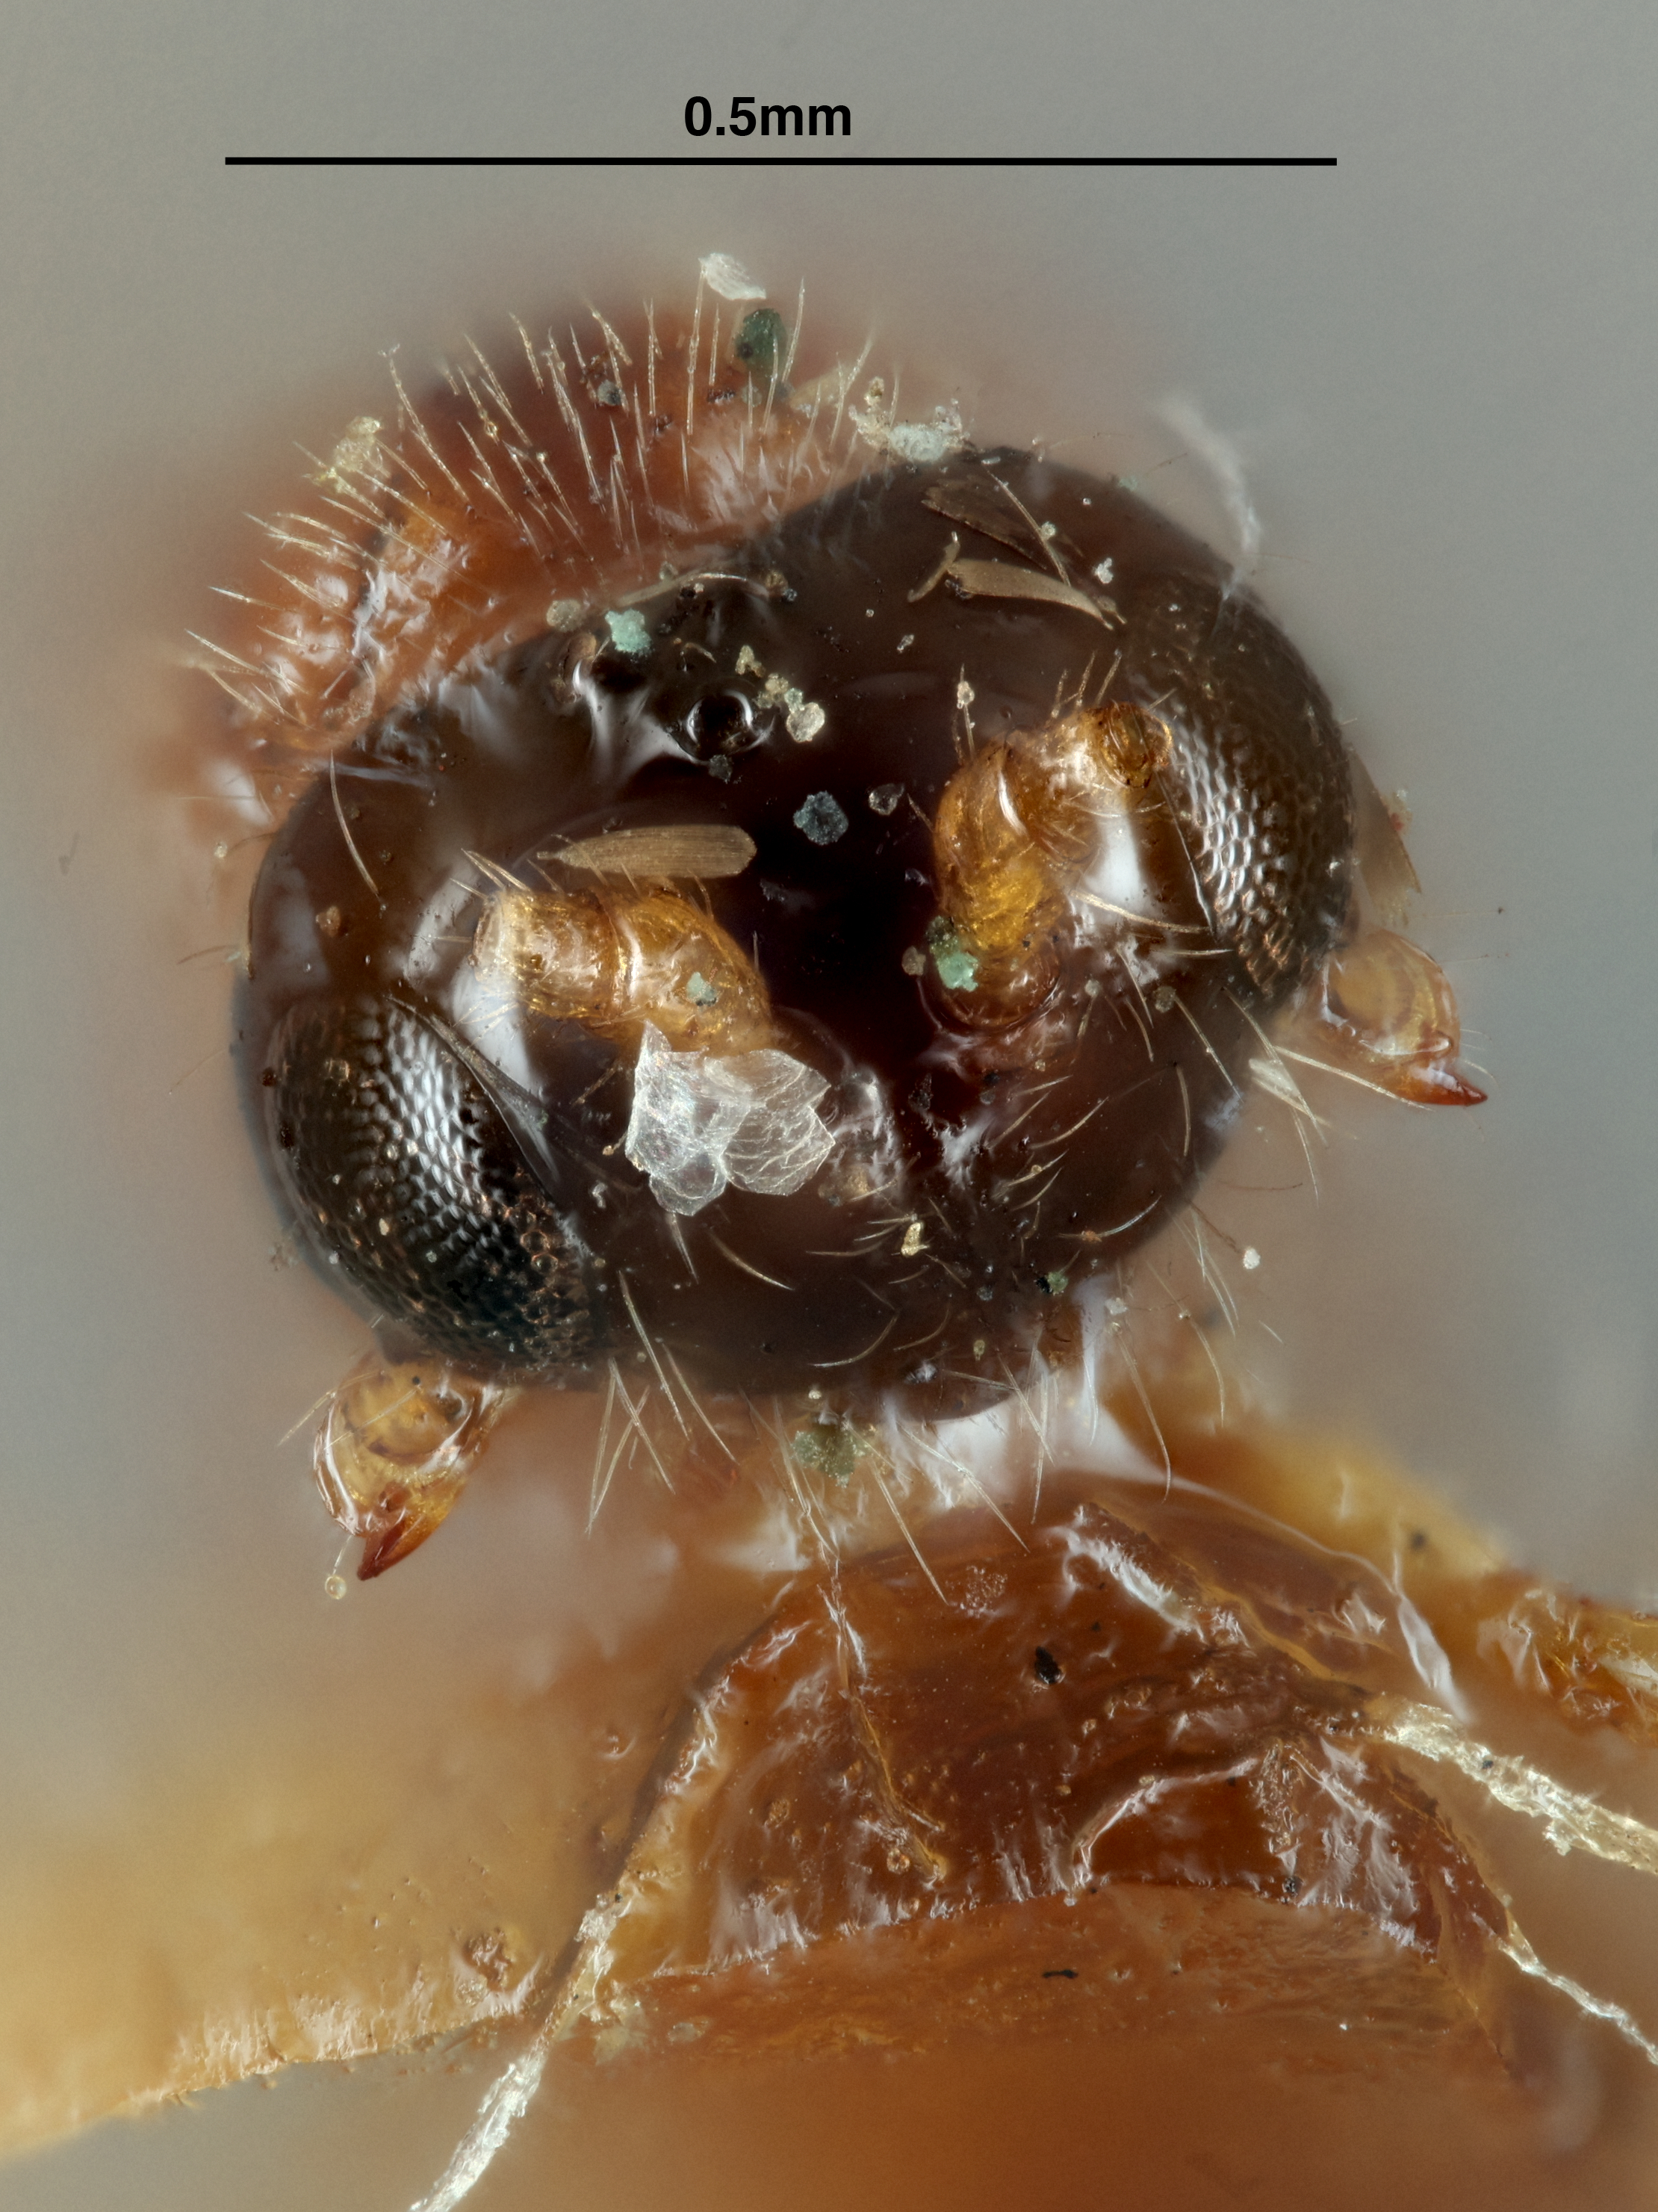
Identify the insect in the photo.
Aspilota crassinervis
